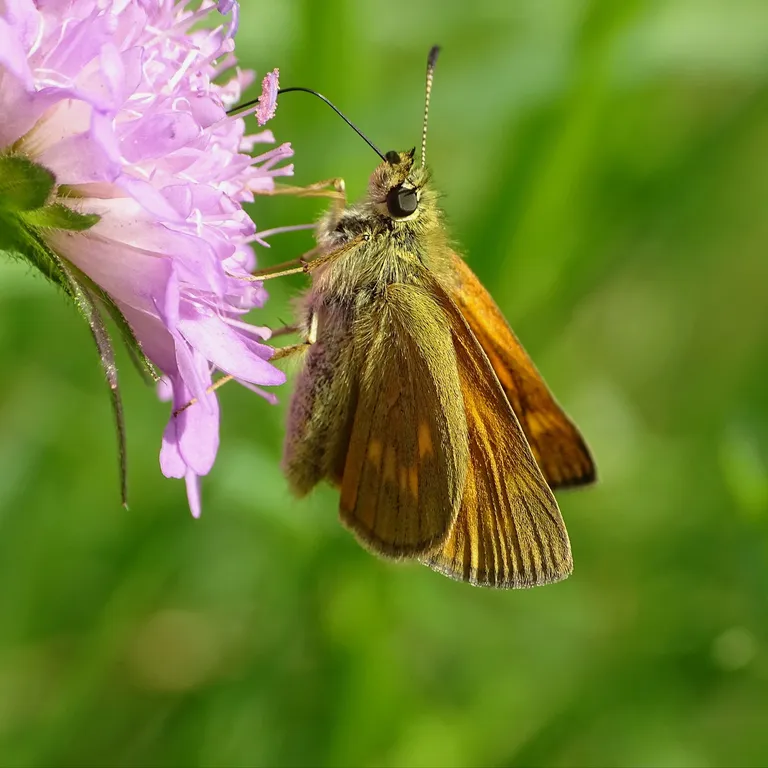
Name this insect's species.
Ochlodes sylvanus (also Ochlodes venata)
